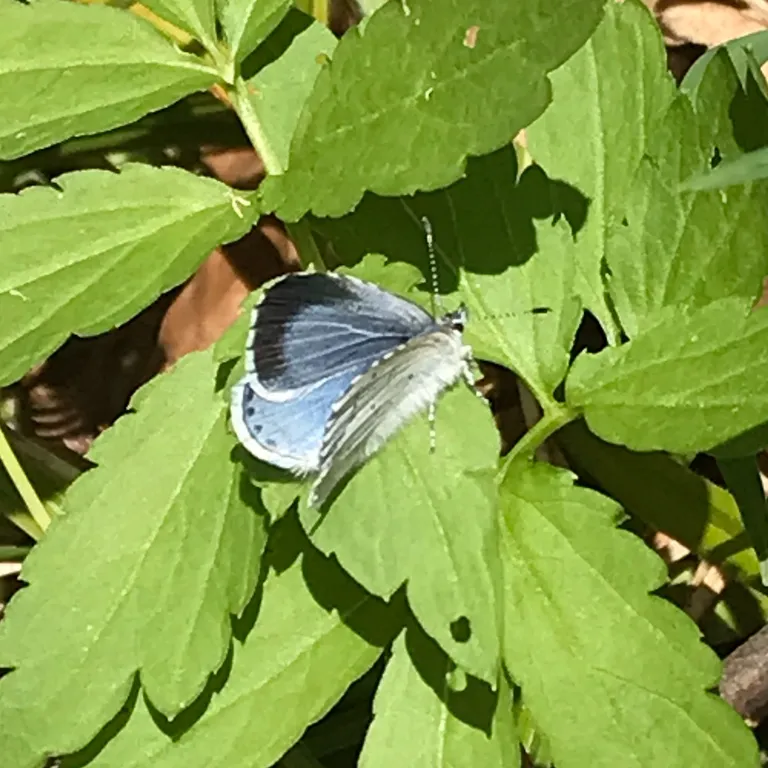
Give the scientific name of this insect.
Celastrina argiolus
